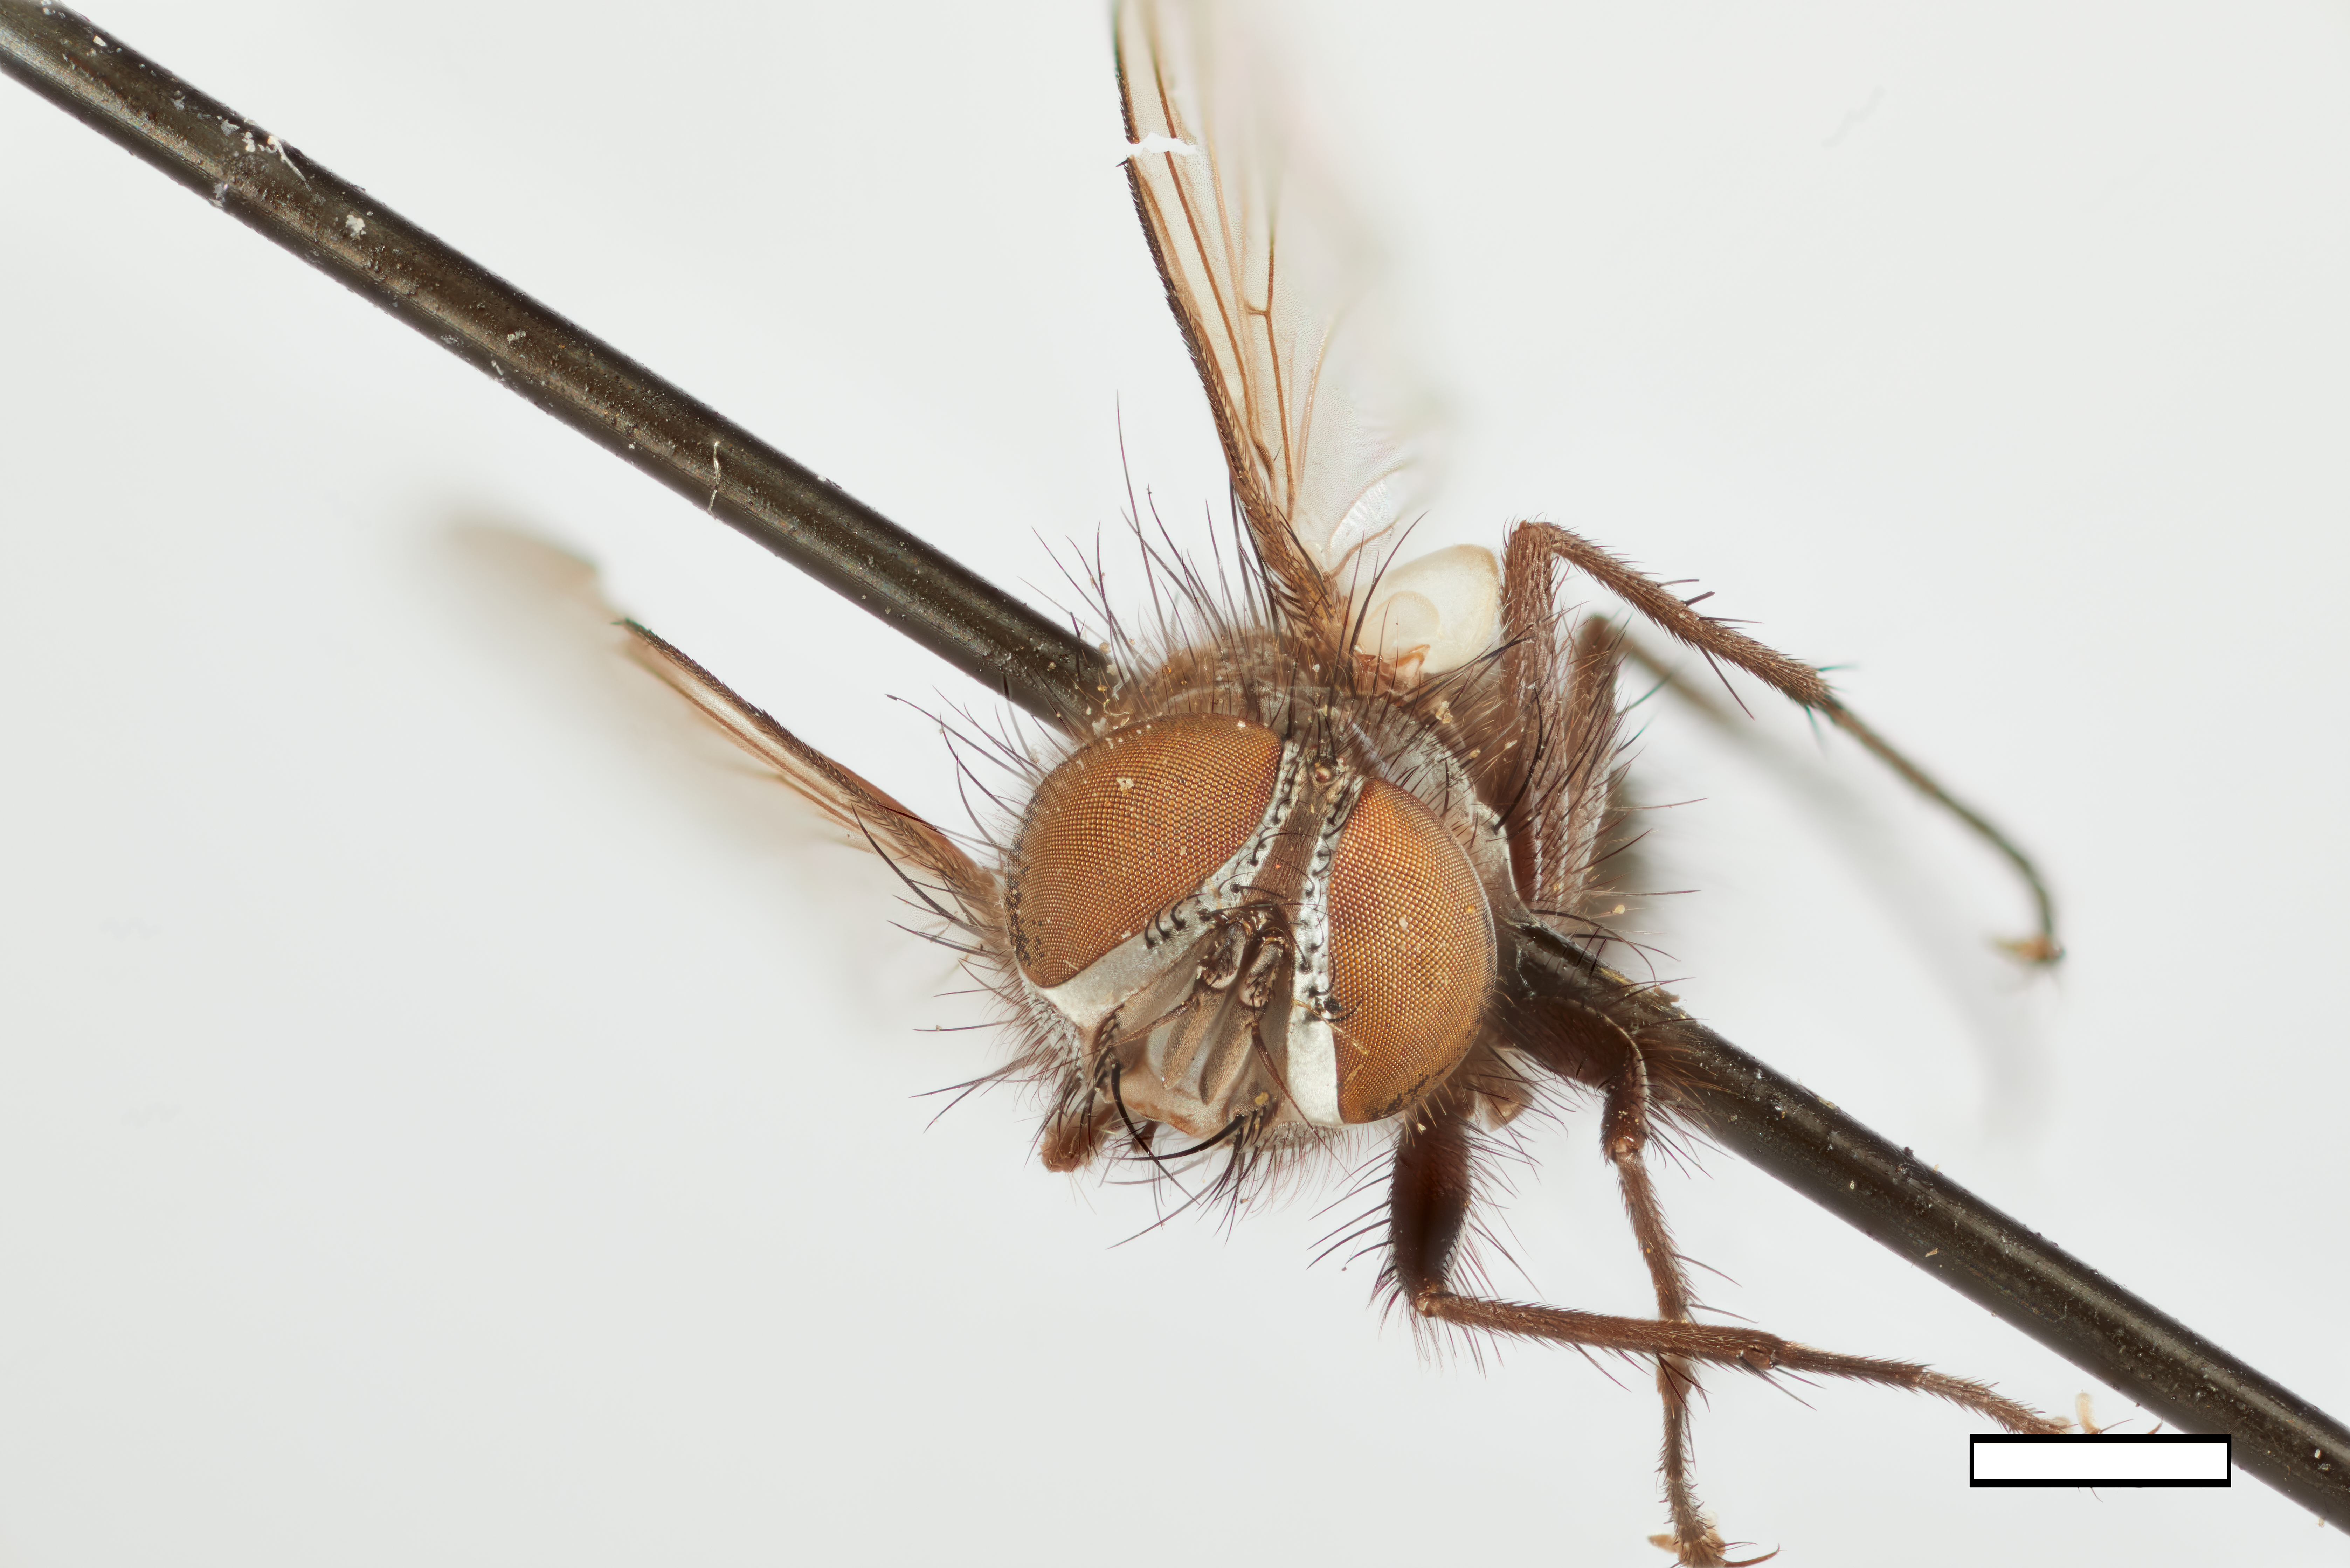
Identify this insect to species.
Zenillia submissa
